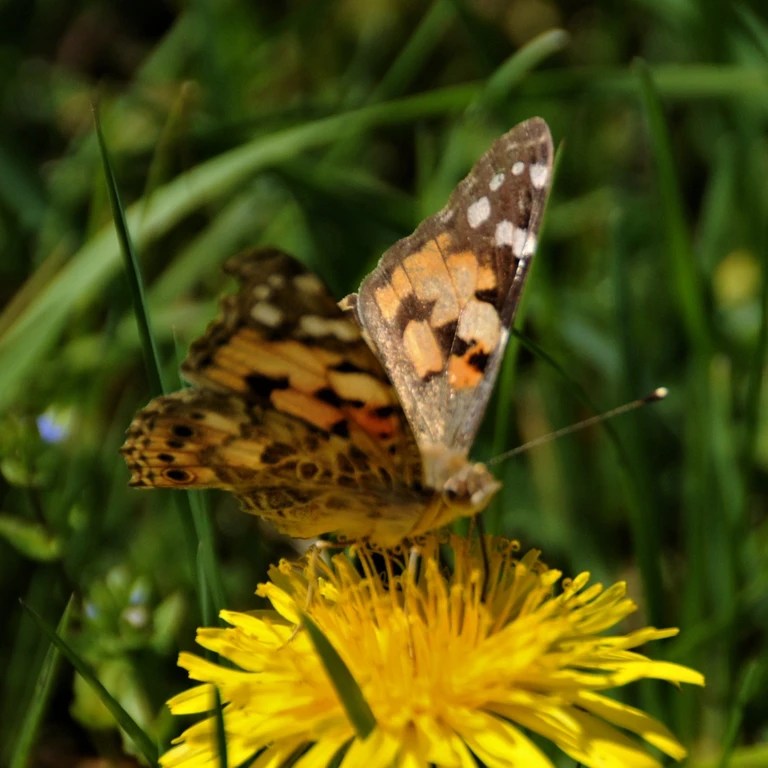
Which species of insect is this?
Vanessa cardui
